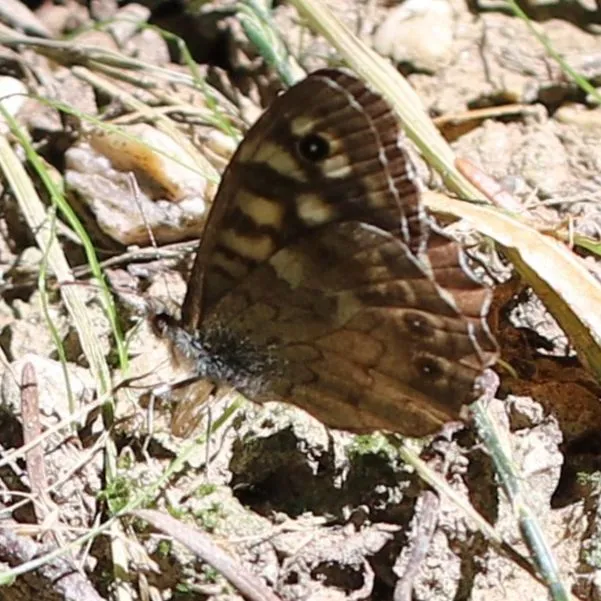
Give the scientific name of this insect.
Pararge aegeria
